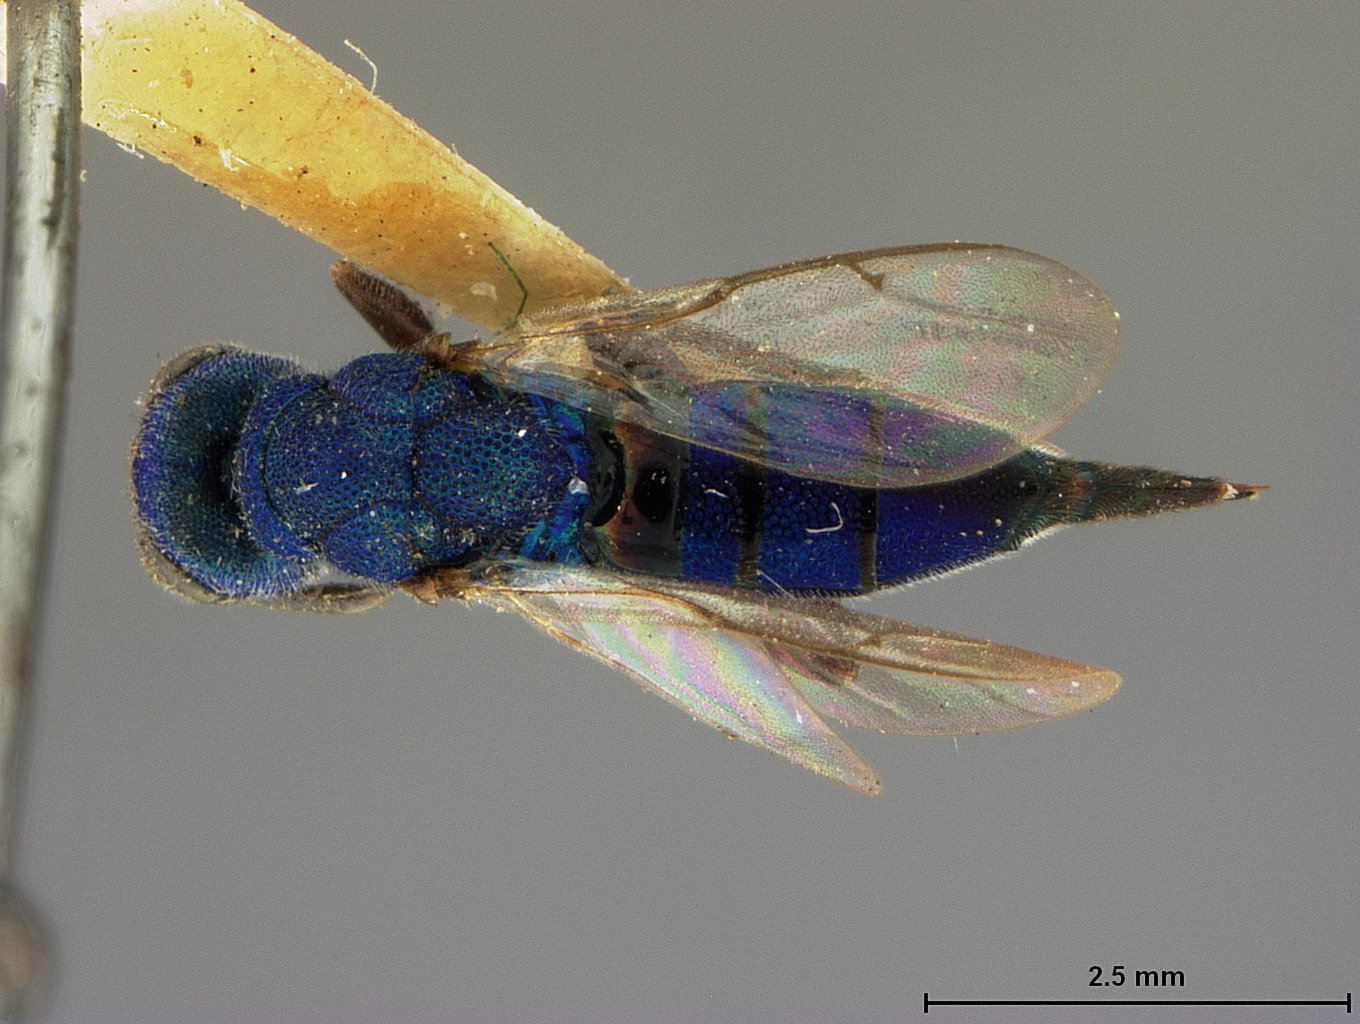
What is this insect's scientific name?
Dasyglenes osmiae
